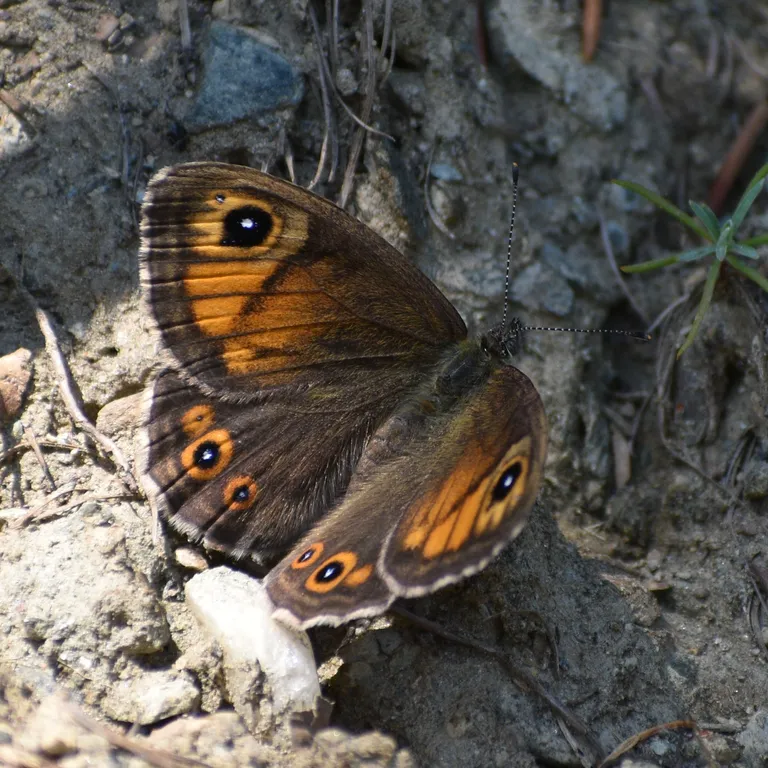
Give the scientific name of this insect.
Lasiommata maera (also Pararge maera)
